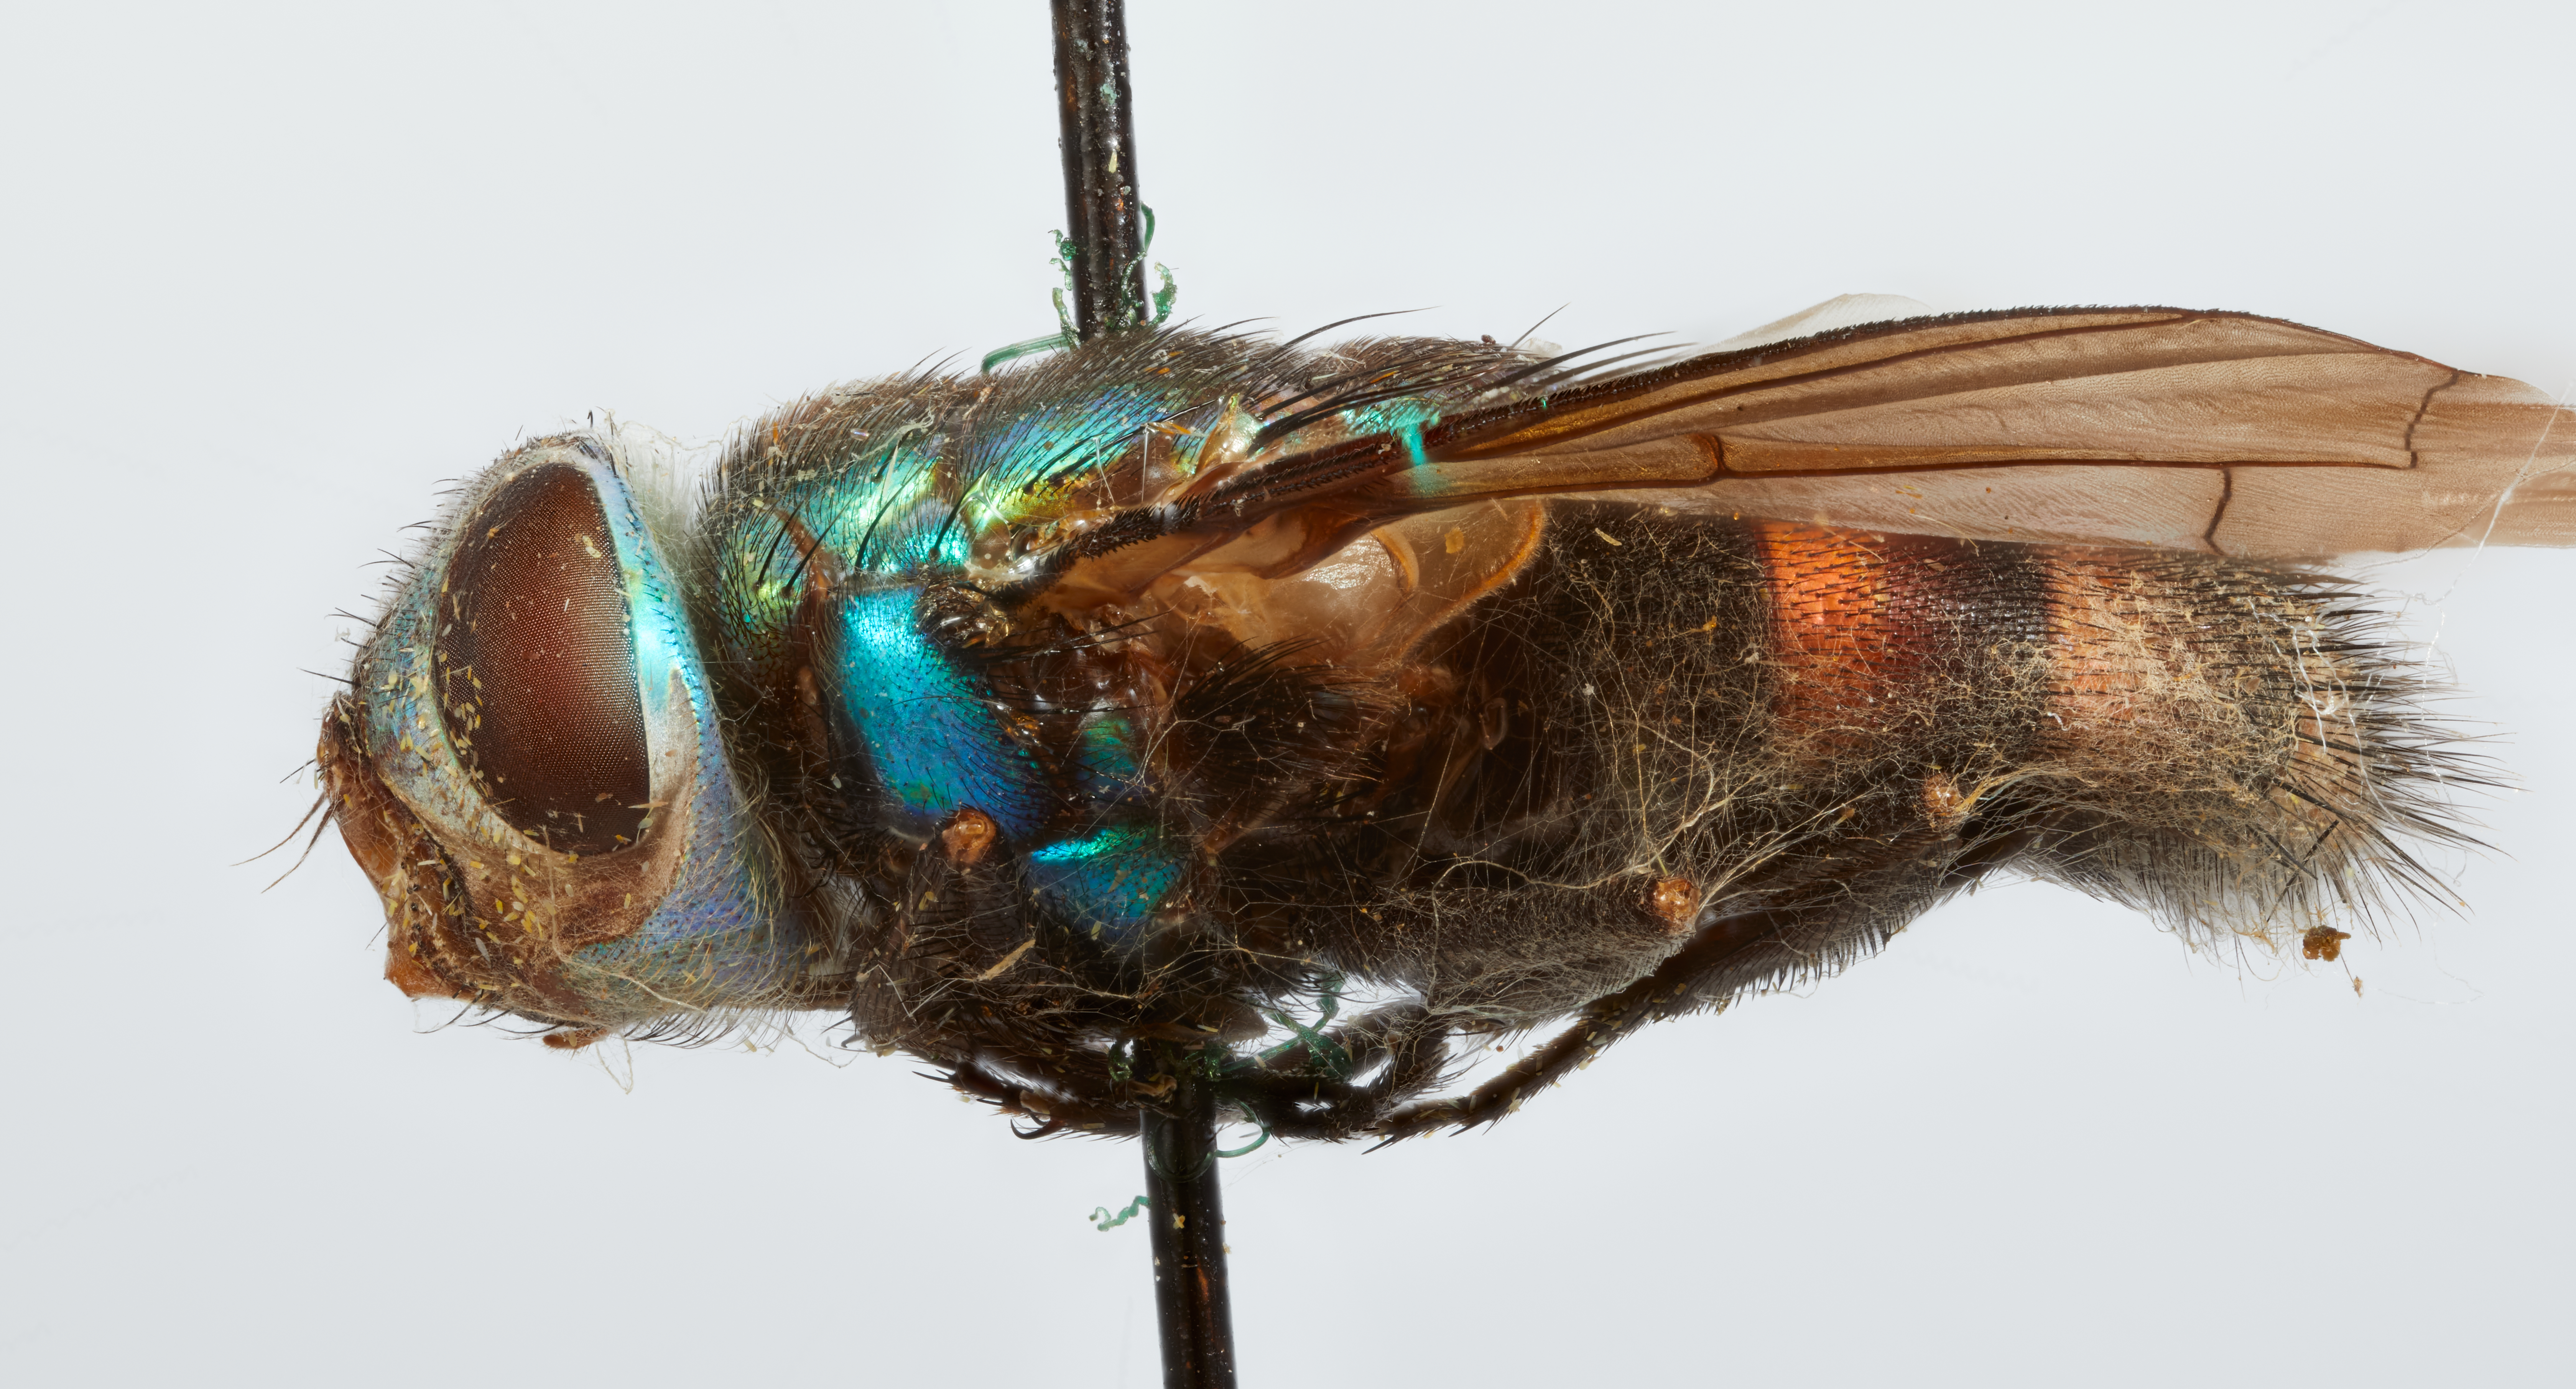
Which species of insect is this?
Philippoformosia splendida
